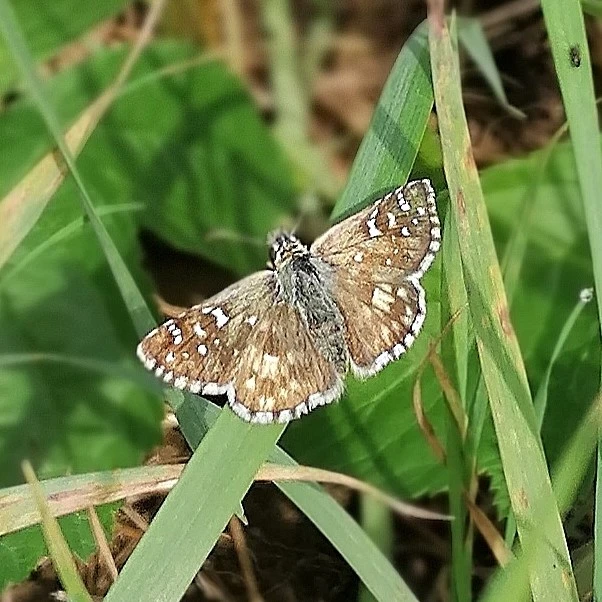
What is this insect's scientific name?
Pyrgus armoricanus
